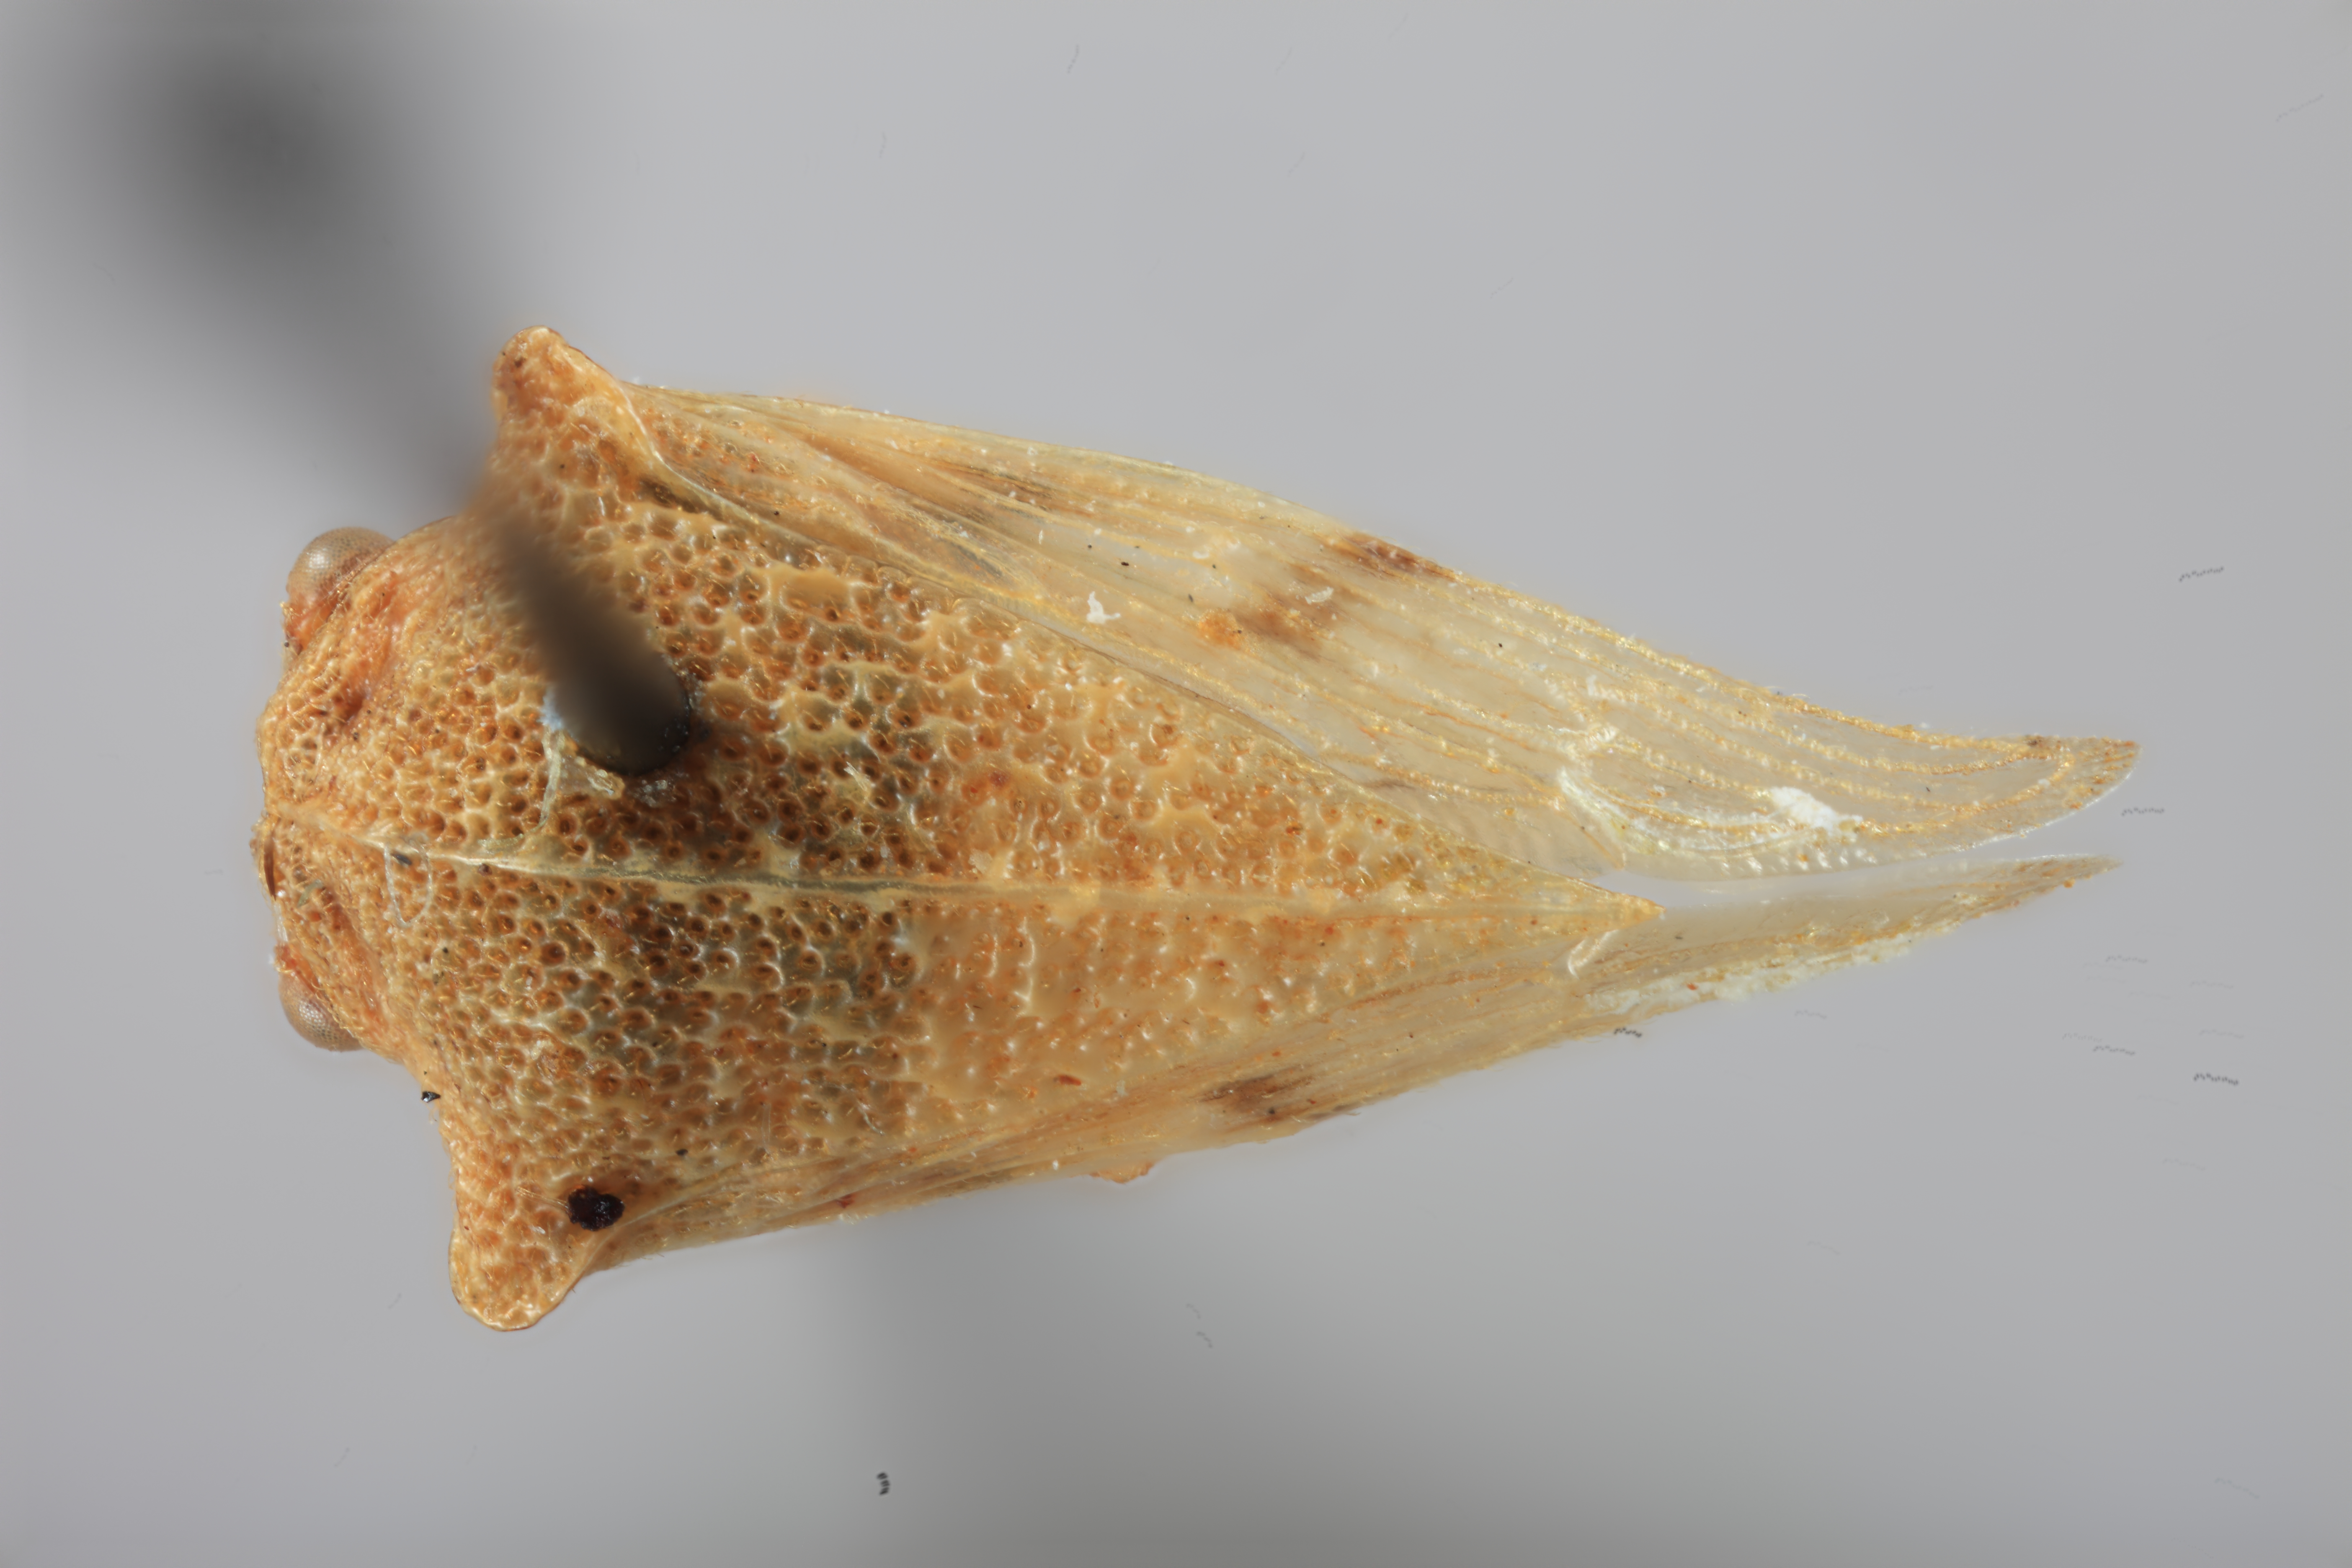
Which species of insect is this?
Ochropepla armedia
